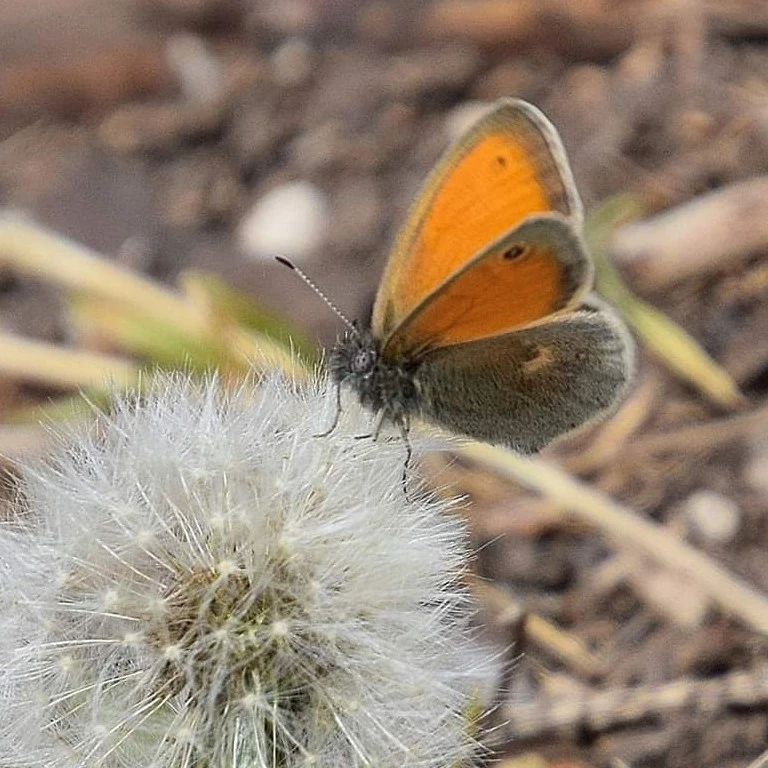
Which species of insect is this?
Coenonympha pamphilus
